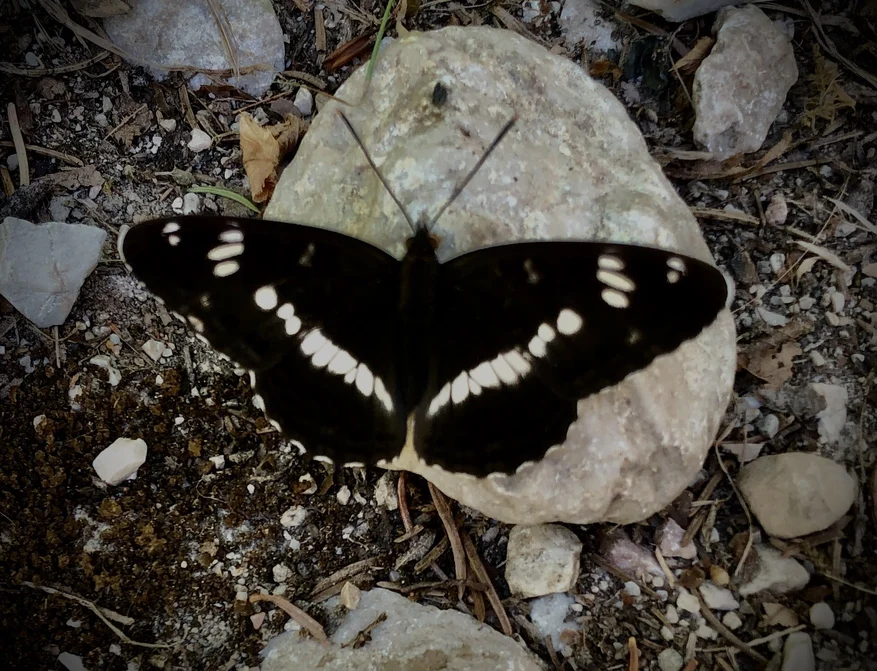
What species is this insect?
Limenitis camilla (also Ladoga camilla)
